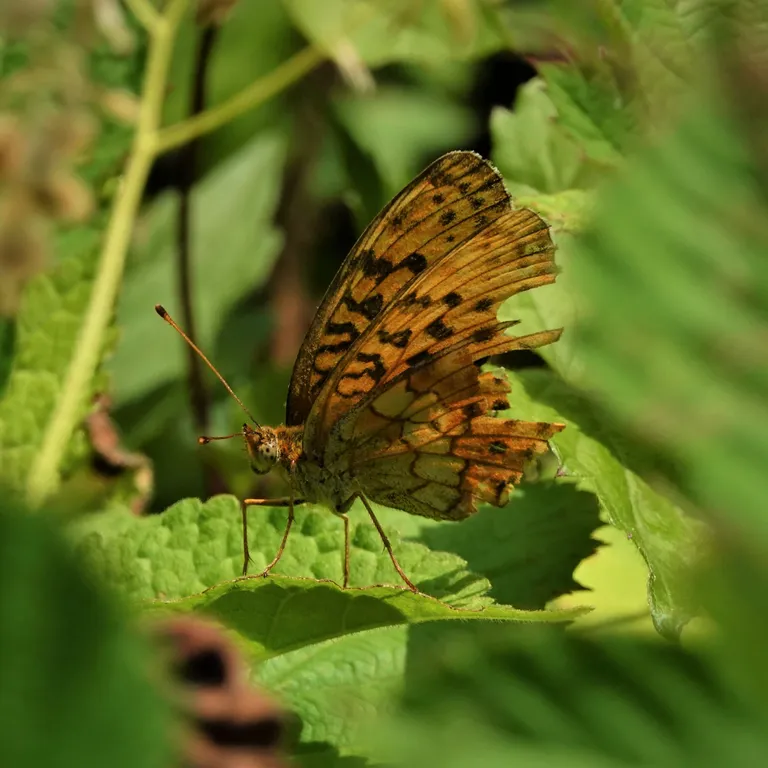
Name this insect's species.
Brenthis daphne
